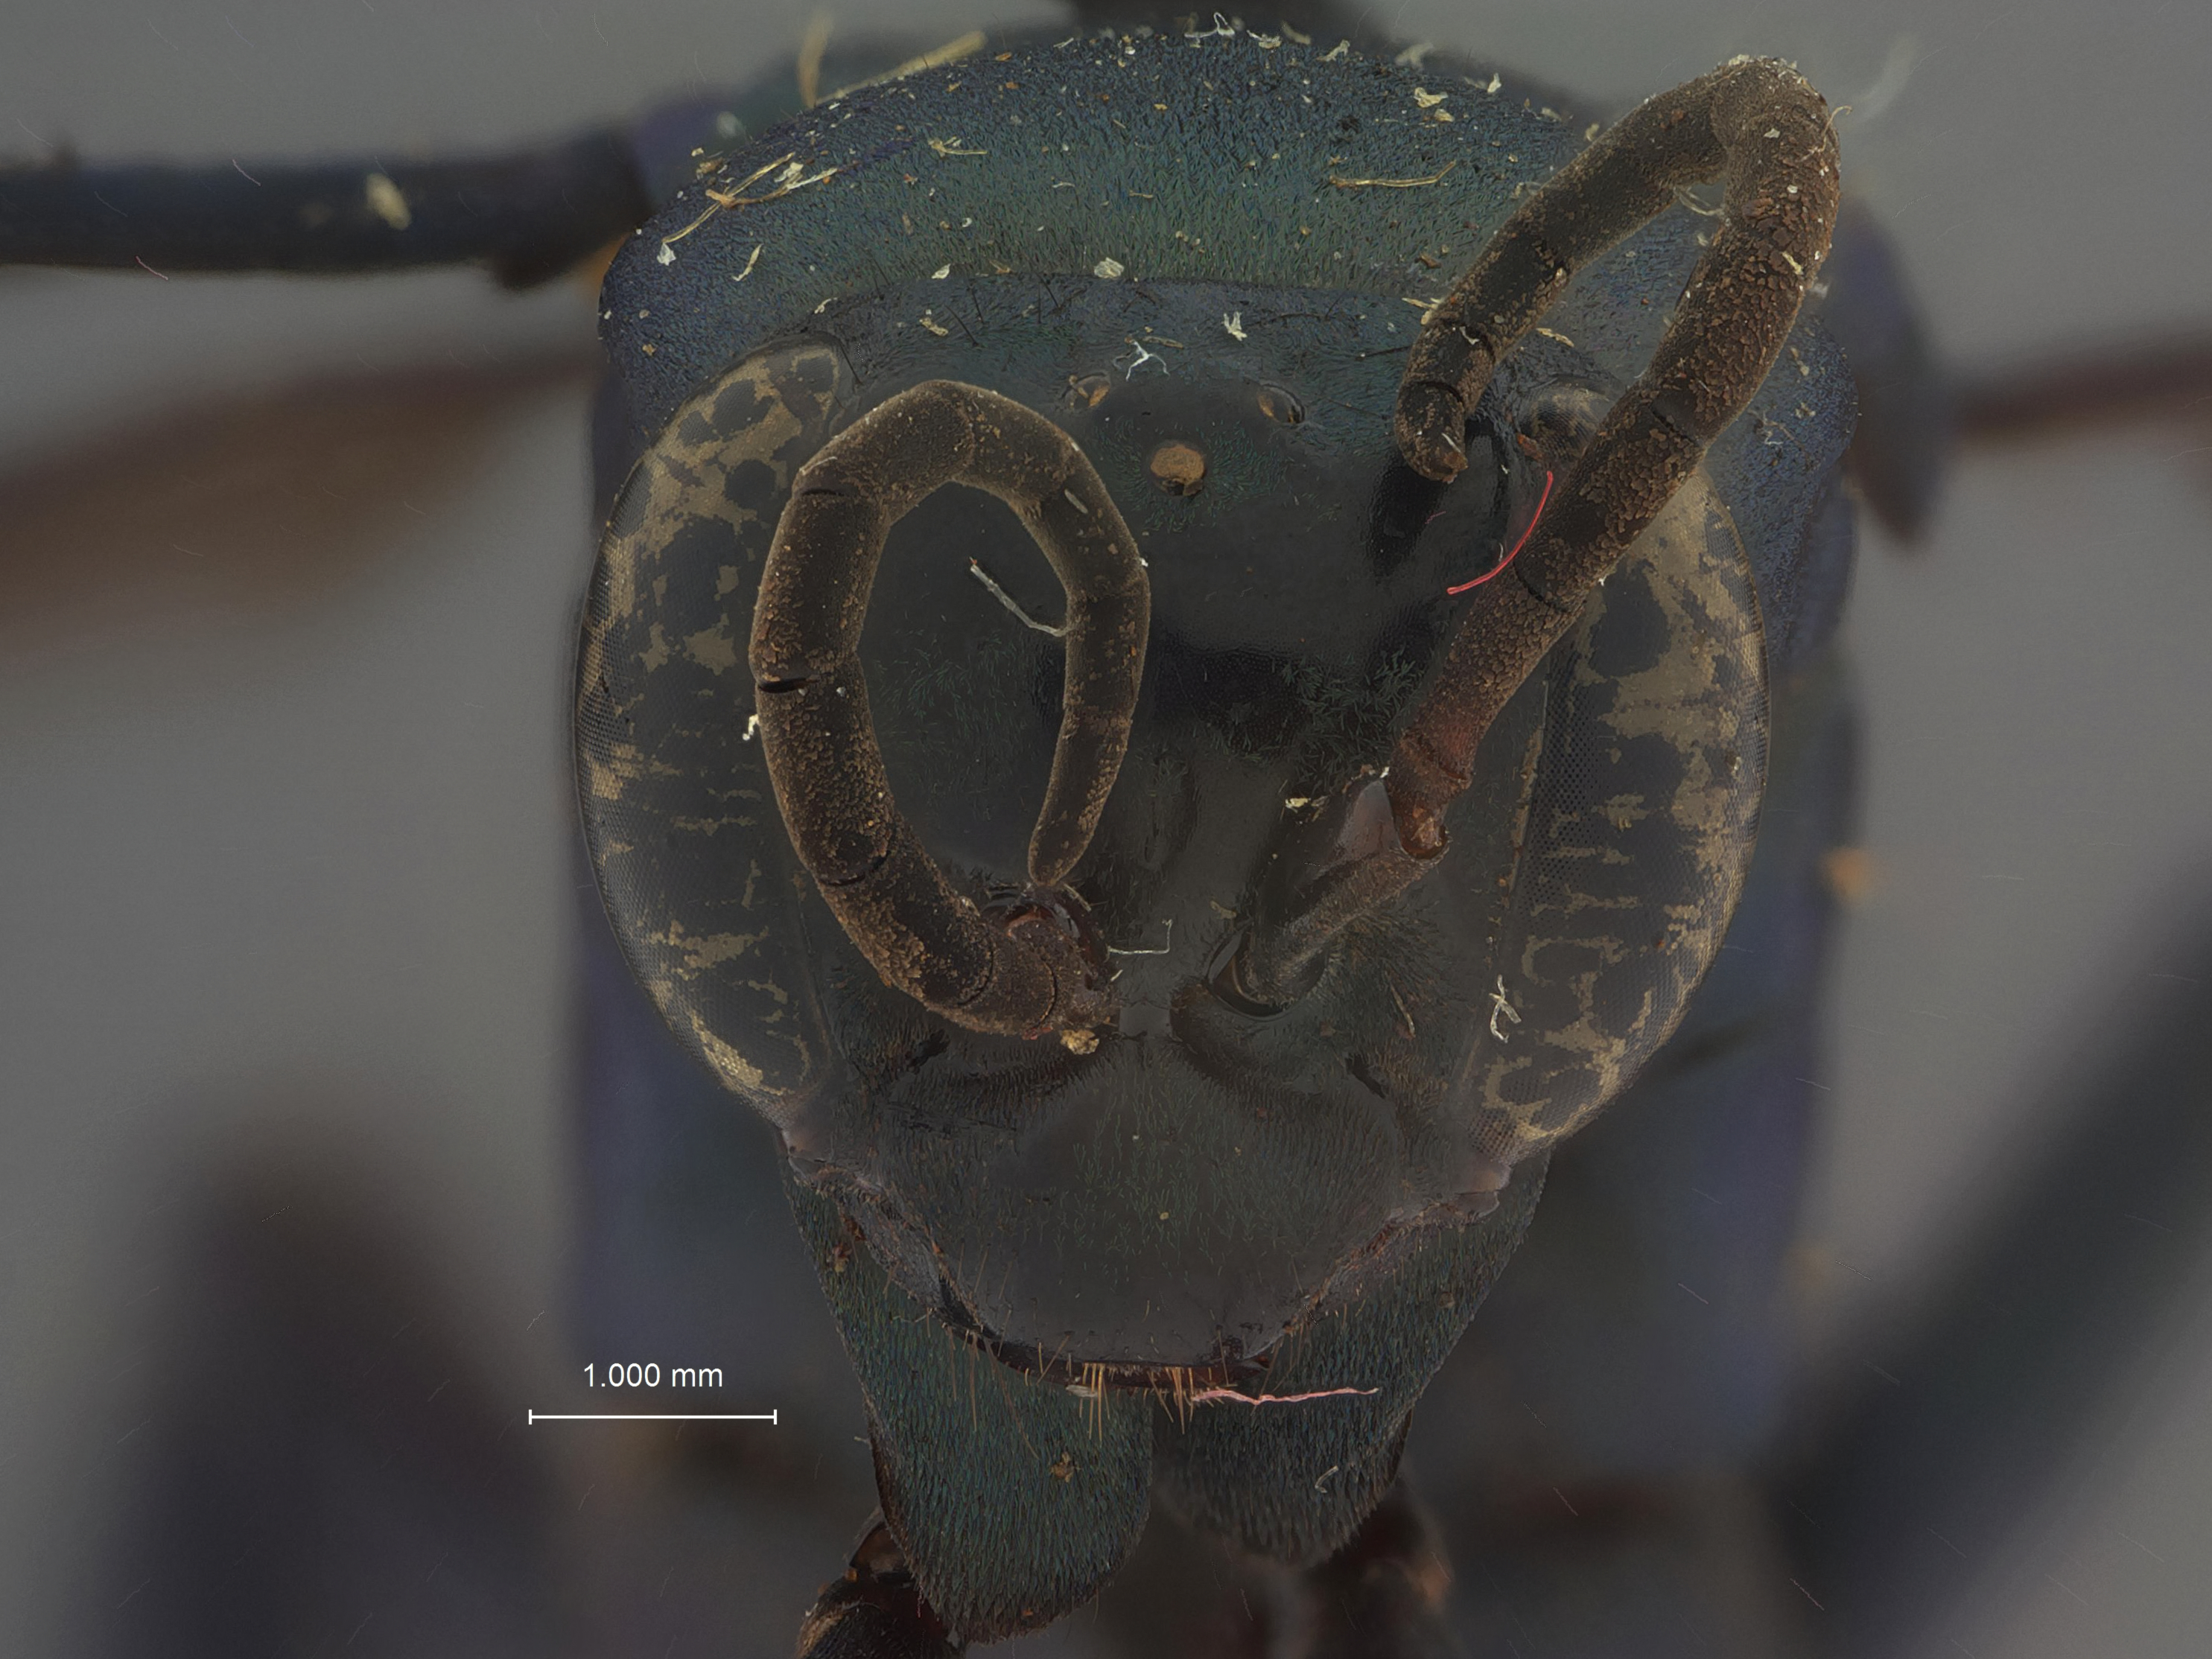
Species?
Psorthaspis coelestis
